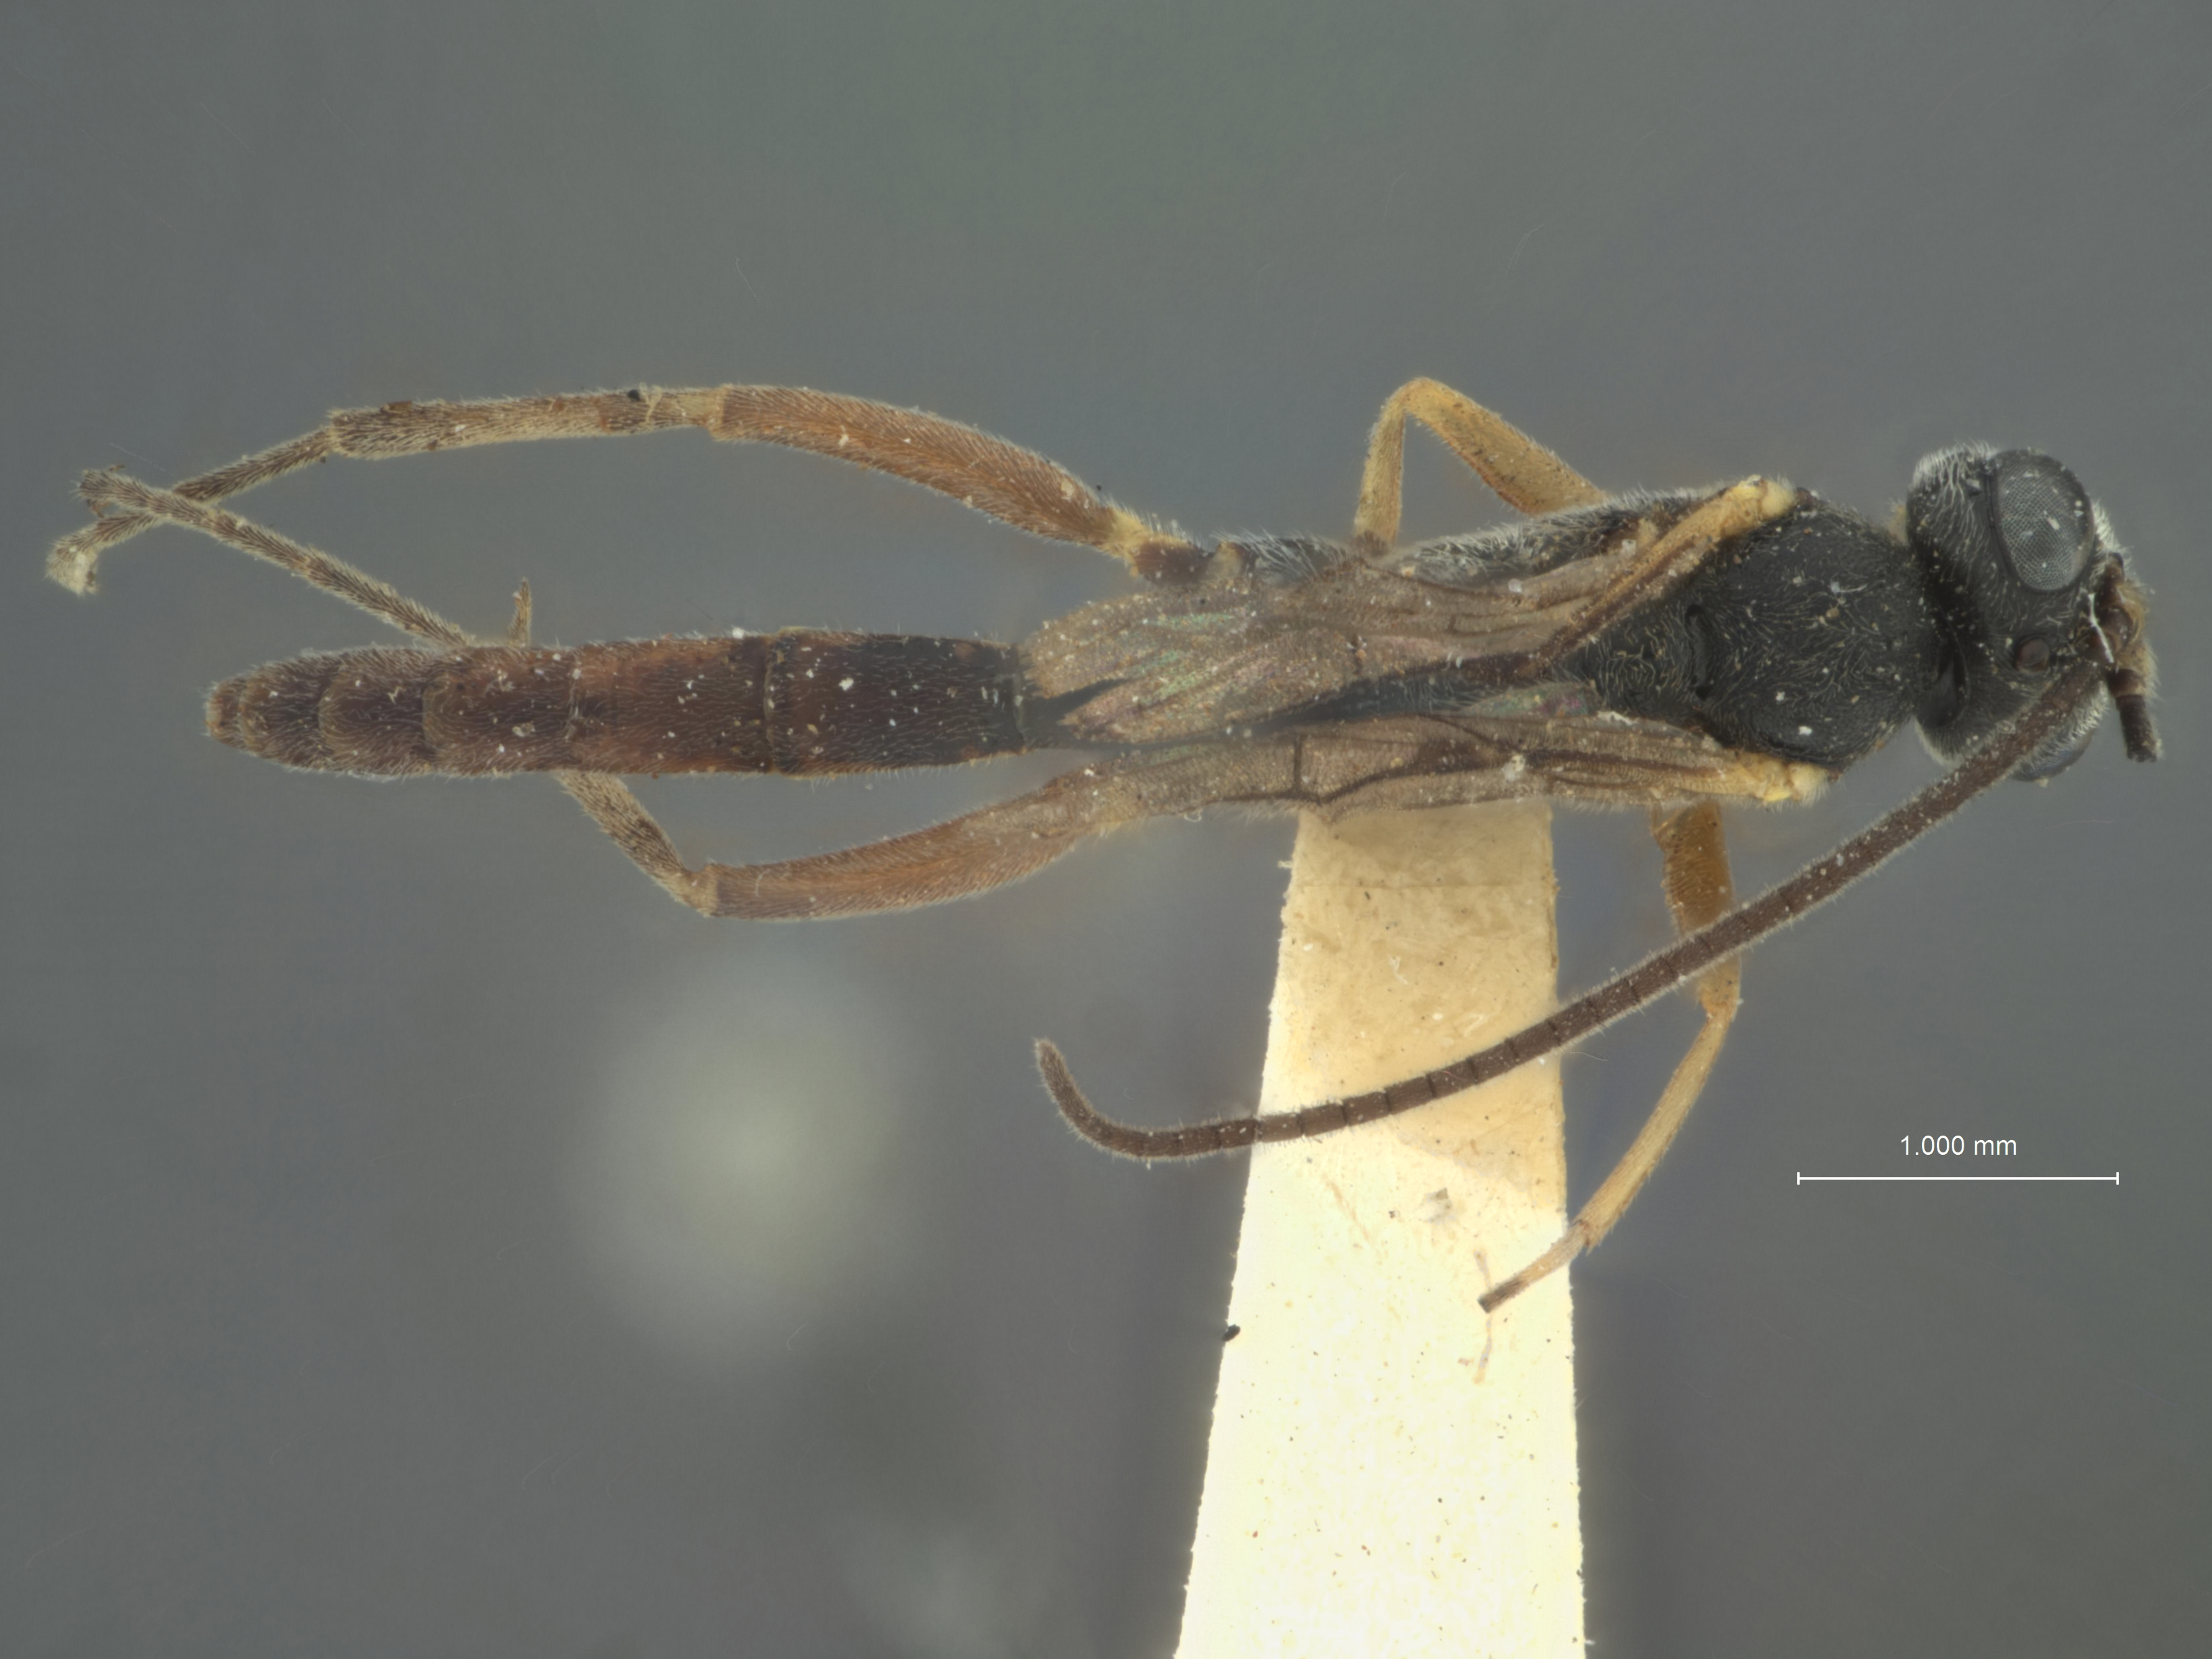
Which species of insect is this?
Limneria pattoni
